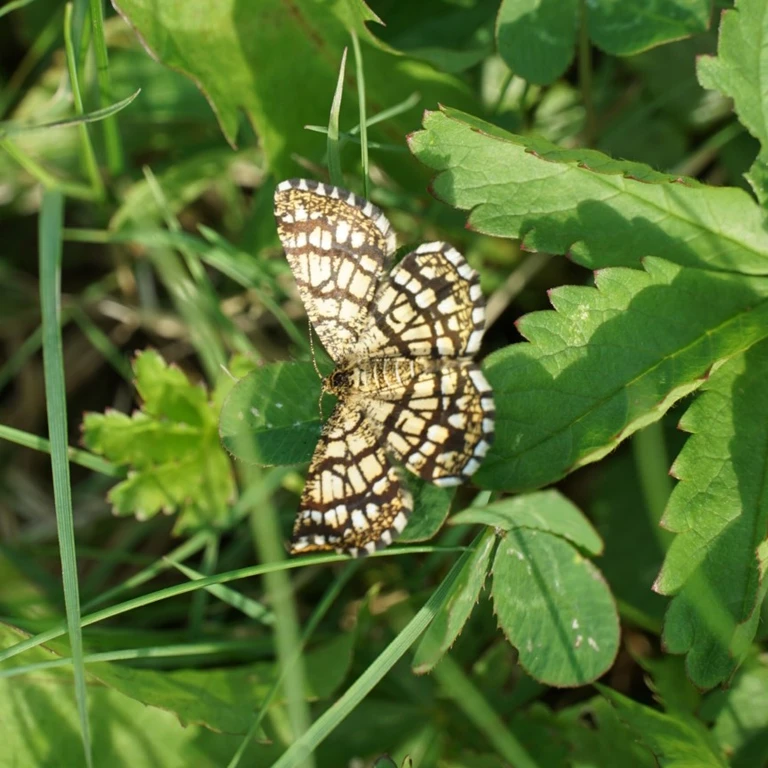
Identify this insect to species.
Chiasmia clathrata
